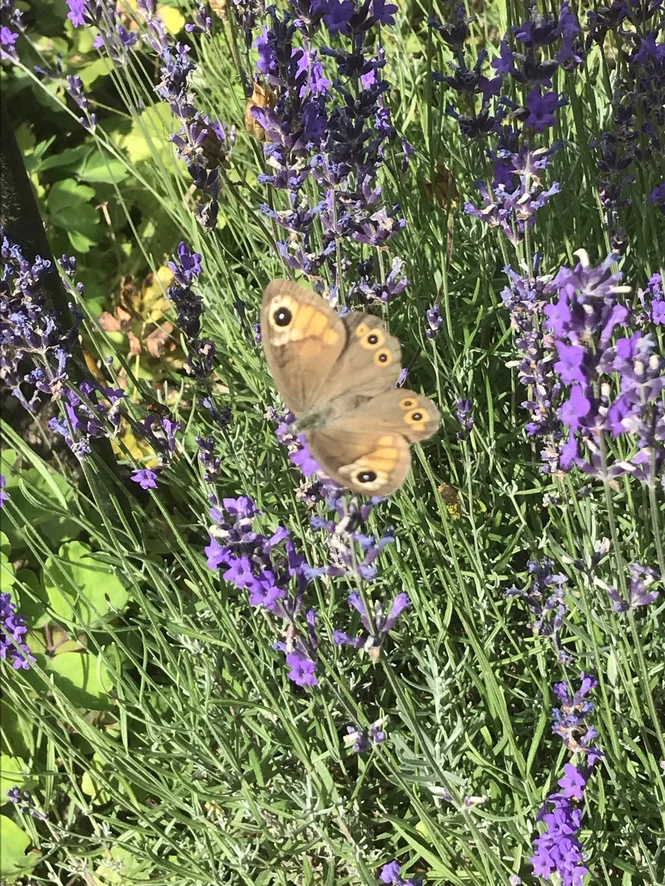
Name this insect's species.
Lasiommata maera (also Pararge maera)
